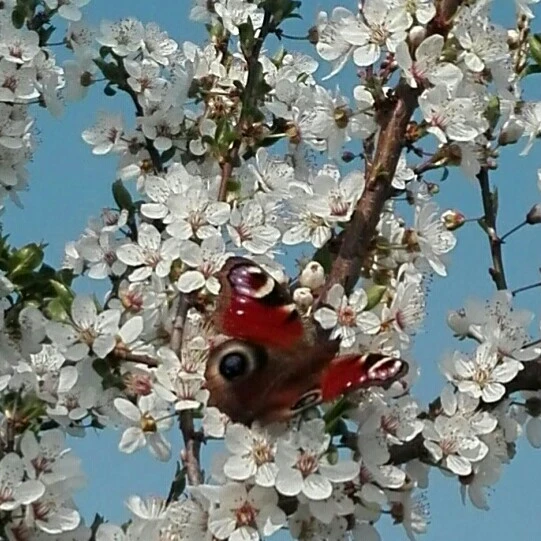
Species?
Aglais io
